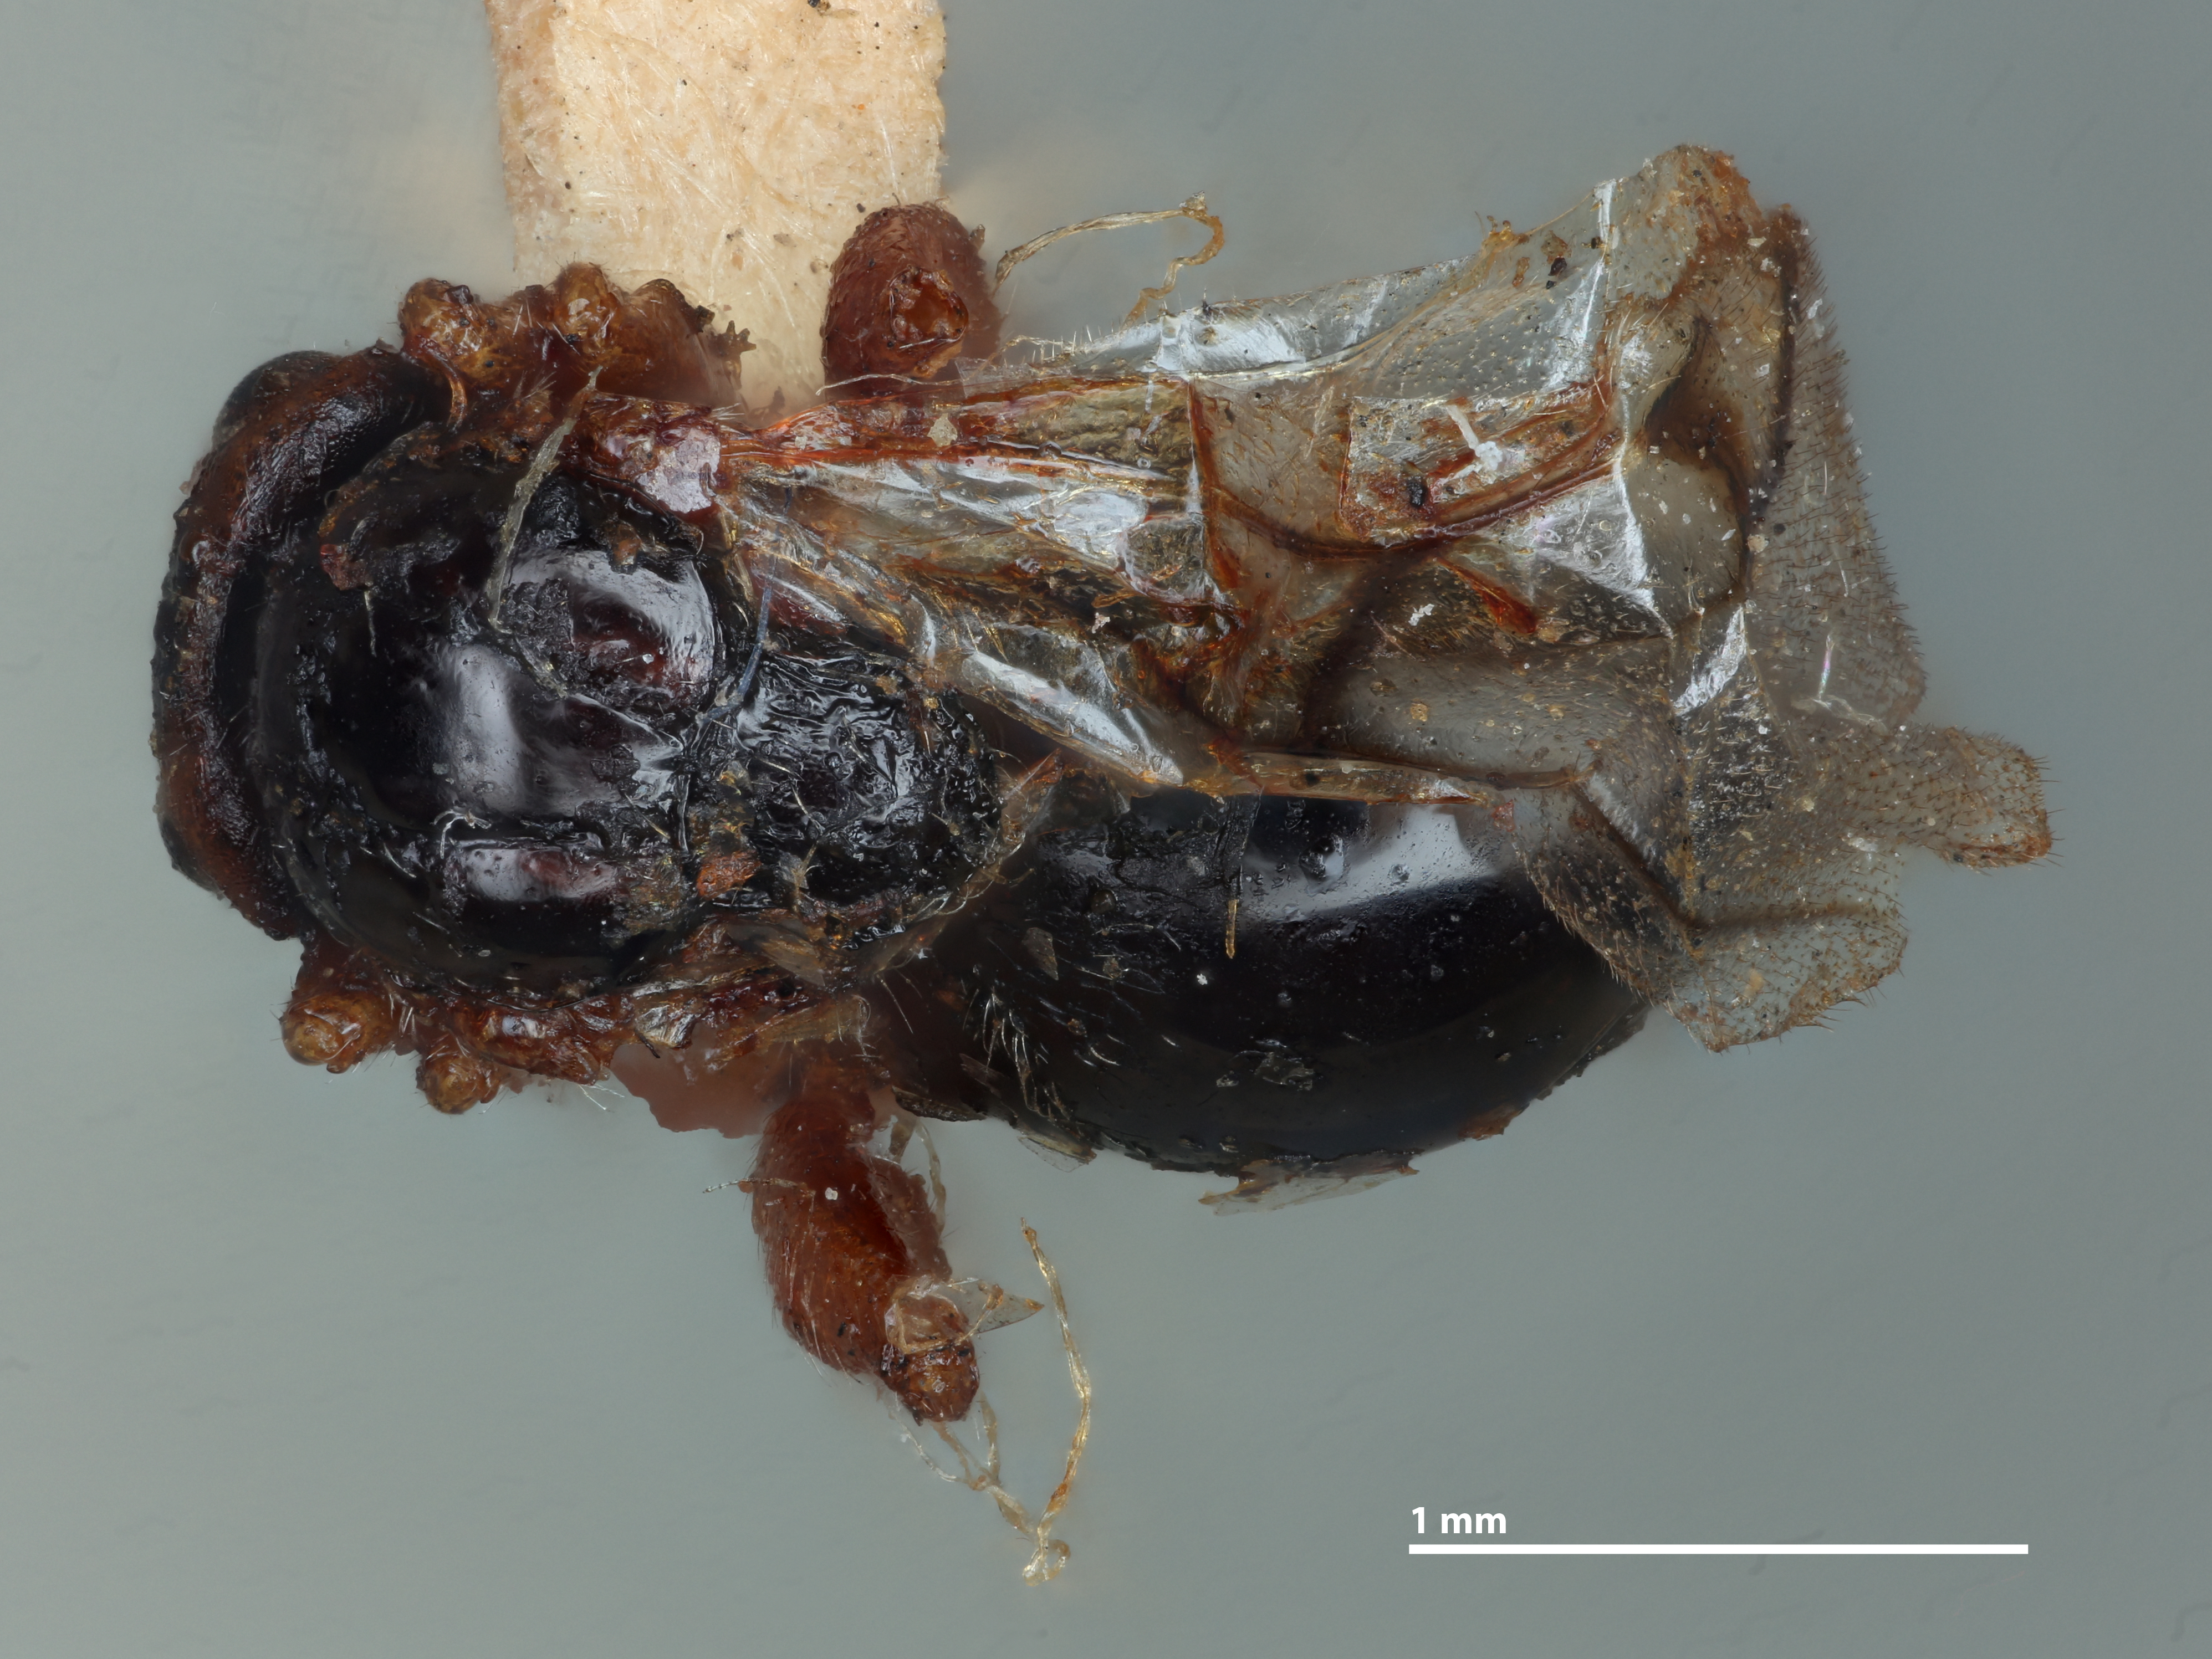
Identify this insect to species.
Dryophanta rydbergiana
